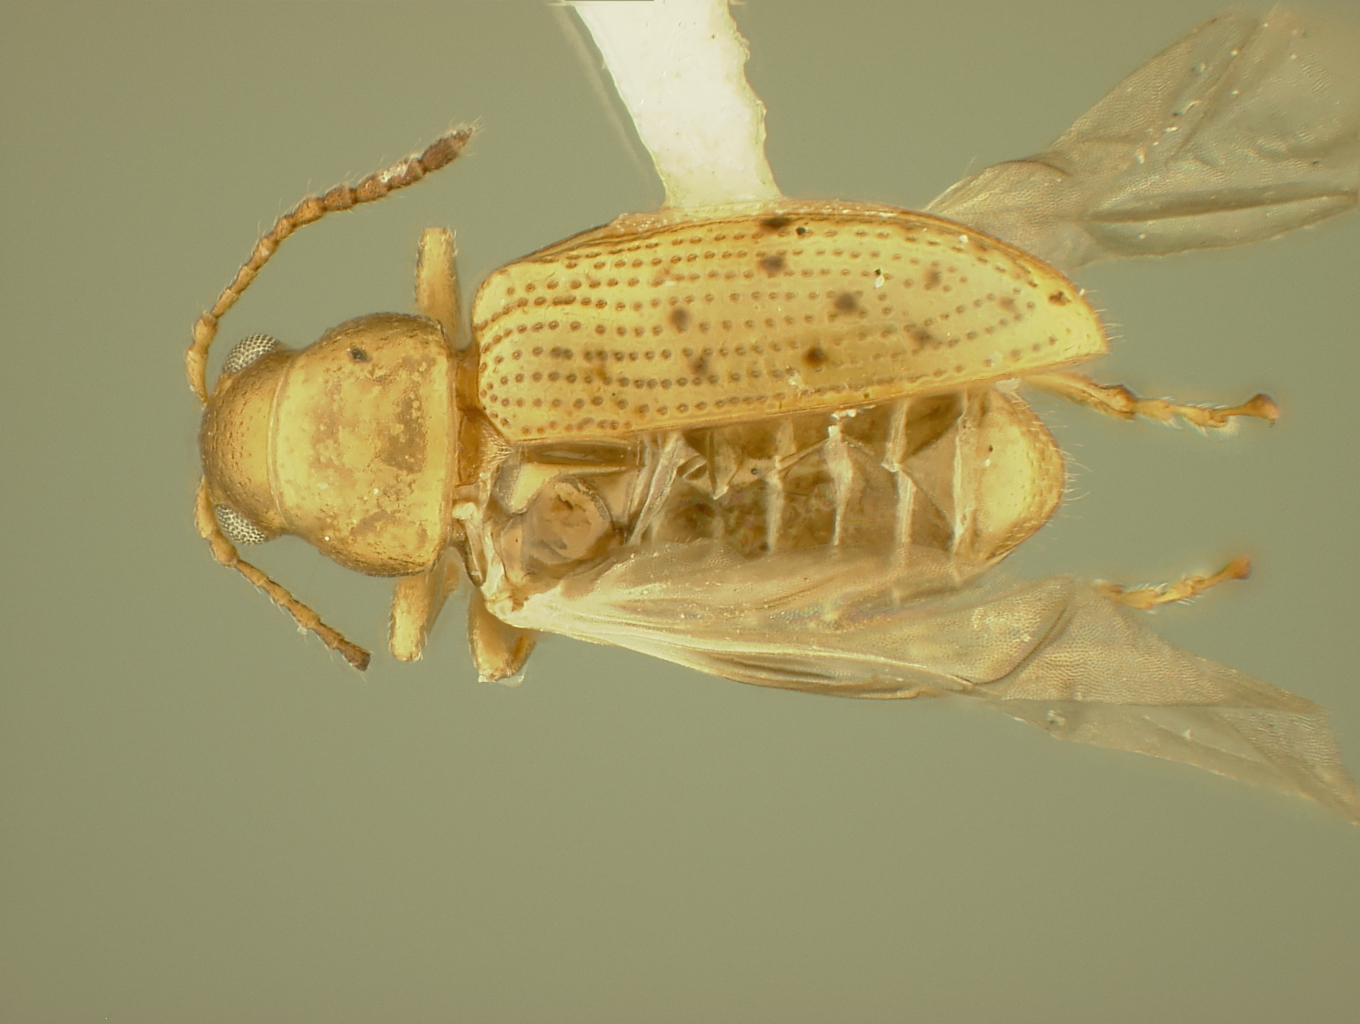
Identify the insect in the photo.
Hadropoda glabra
